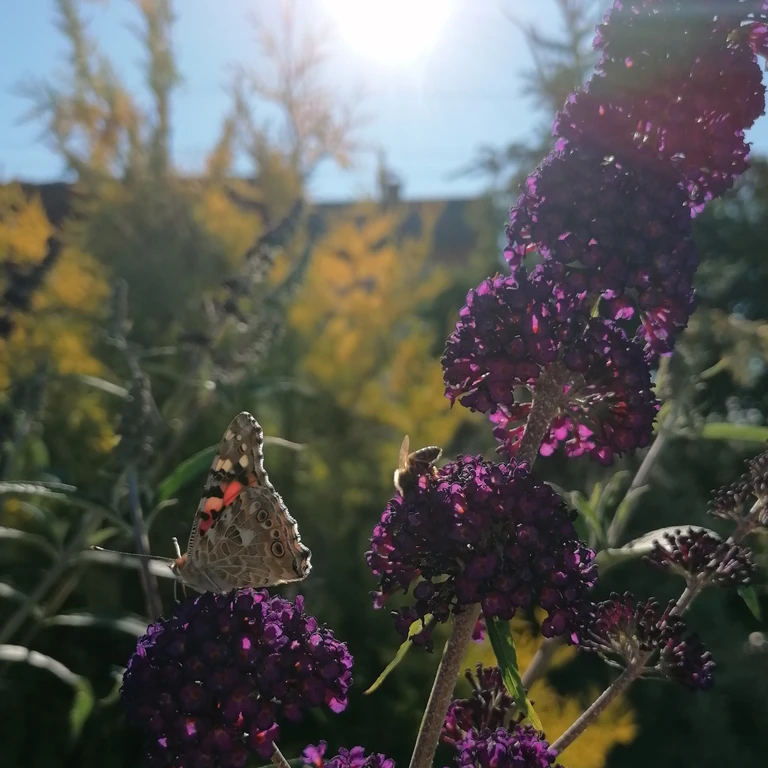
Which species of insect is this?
Vanessa cardui
